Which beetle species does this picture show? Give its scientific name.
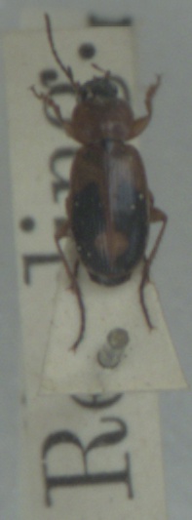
Badister bullatus
